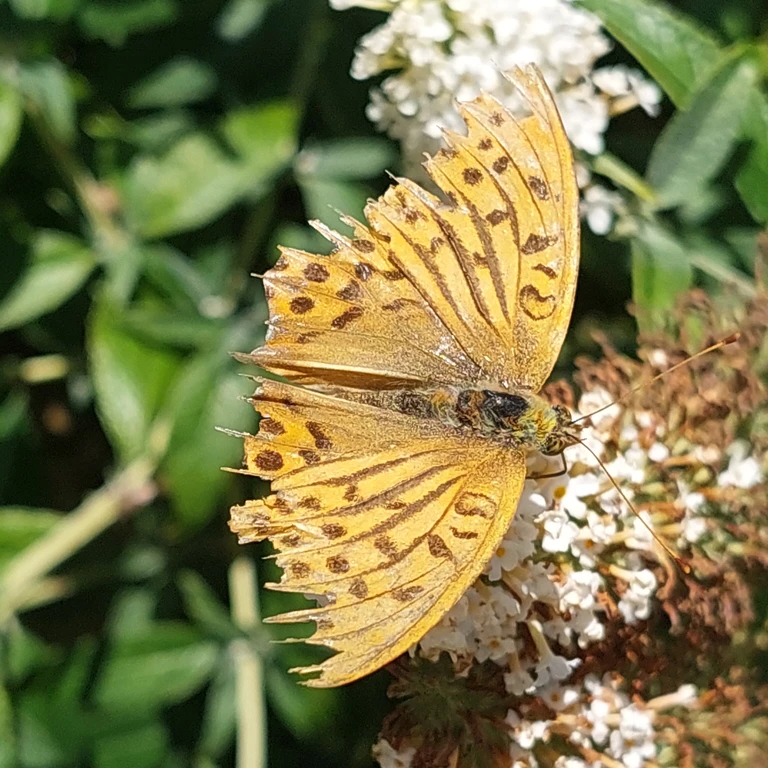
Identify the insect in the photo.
Argynnis paphia
